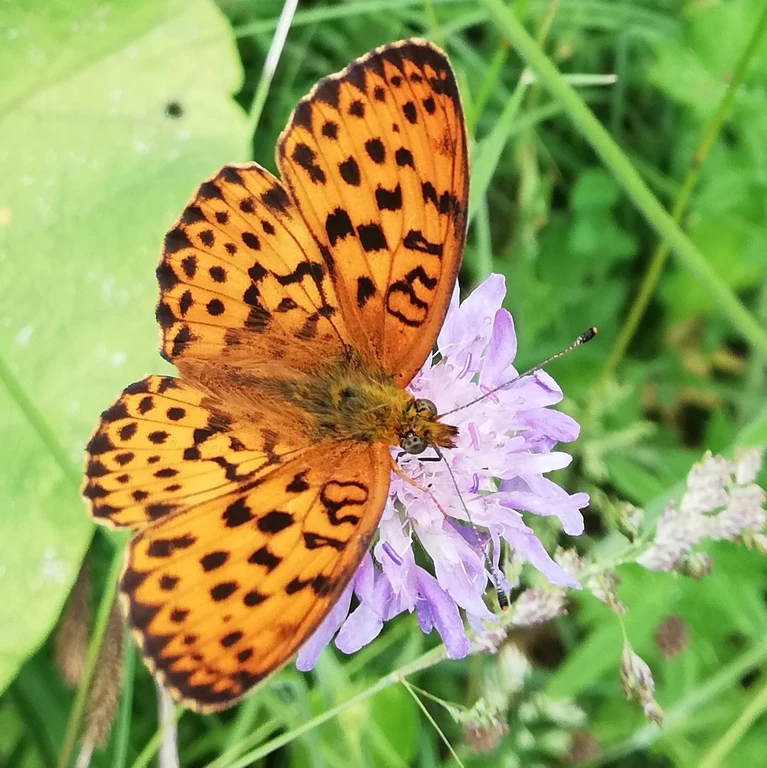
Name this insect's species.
Brenthis daphne
